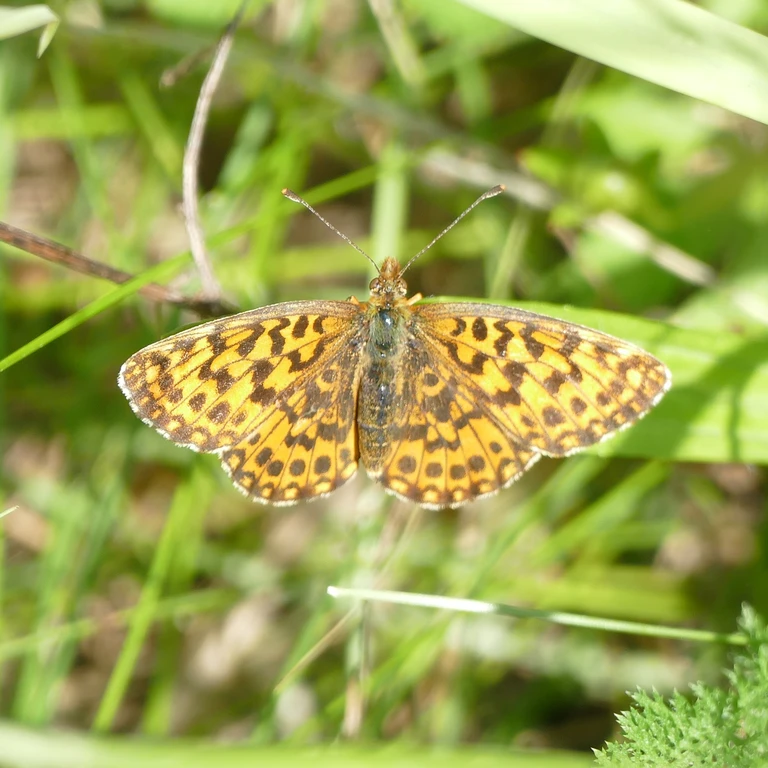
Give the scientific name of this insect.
Boloria dia
